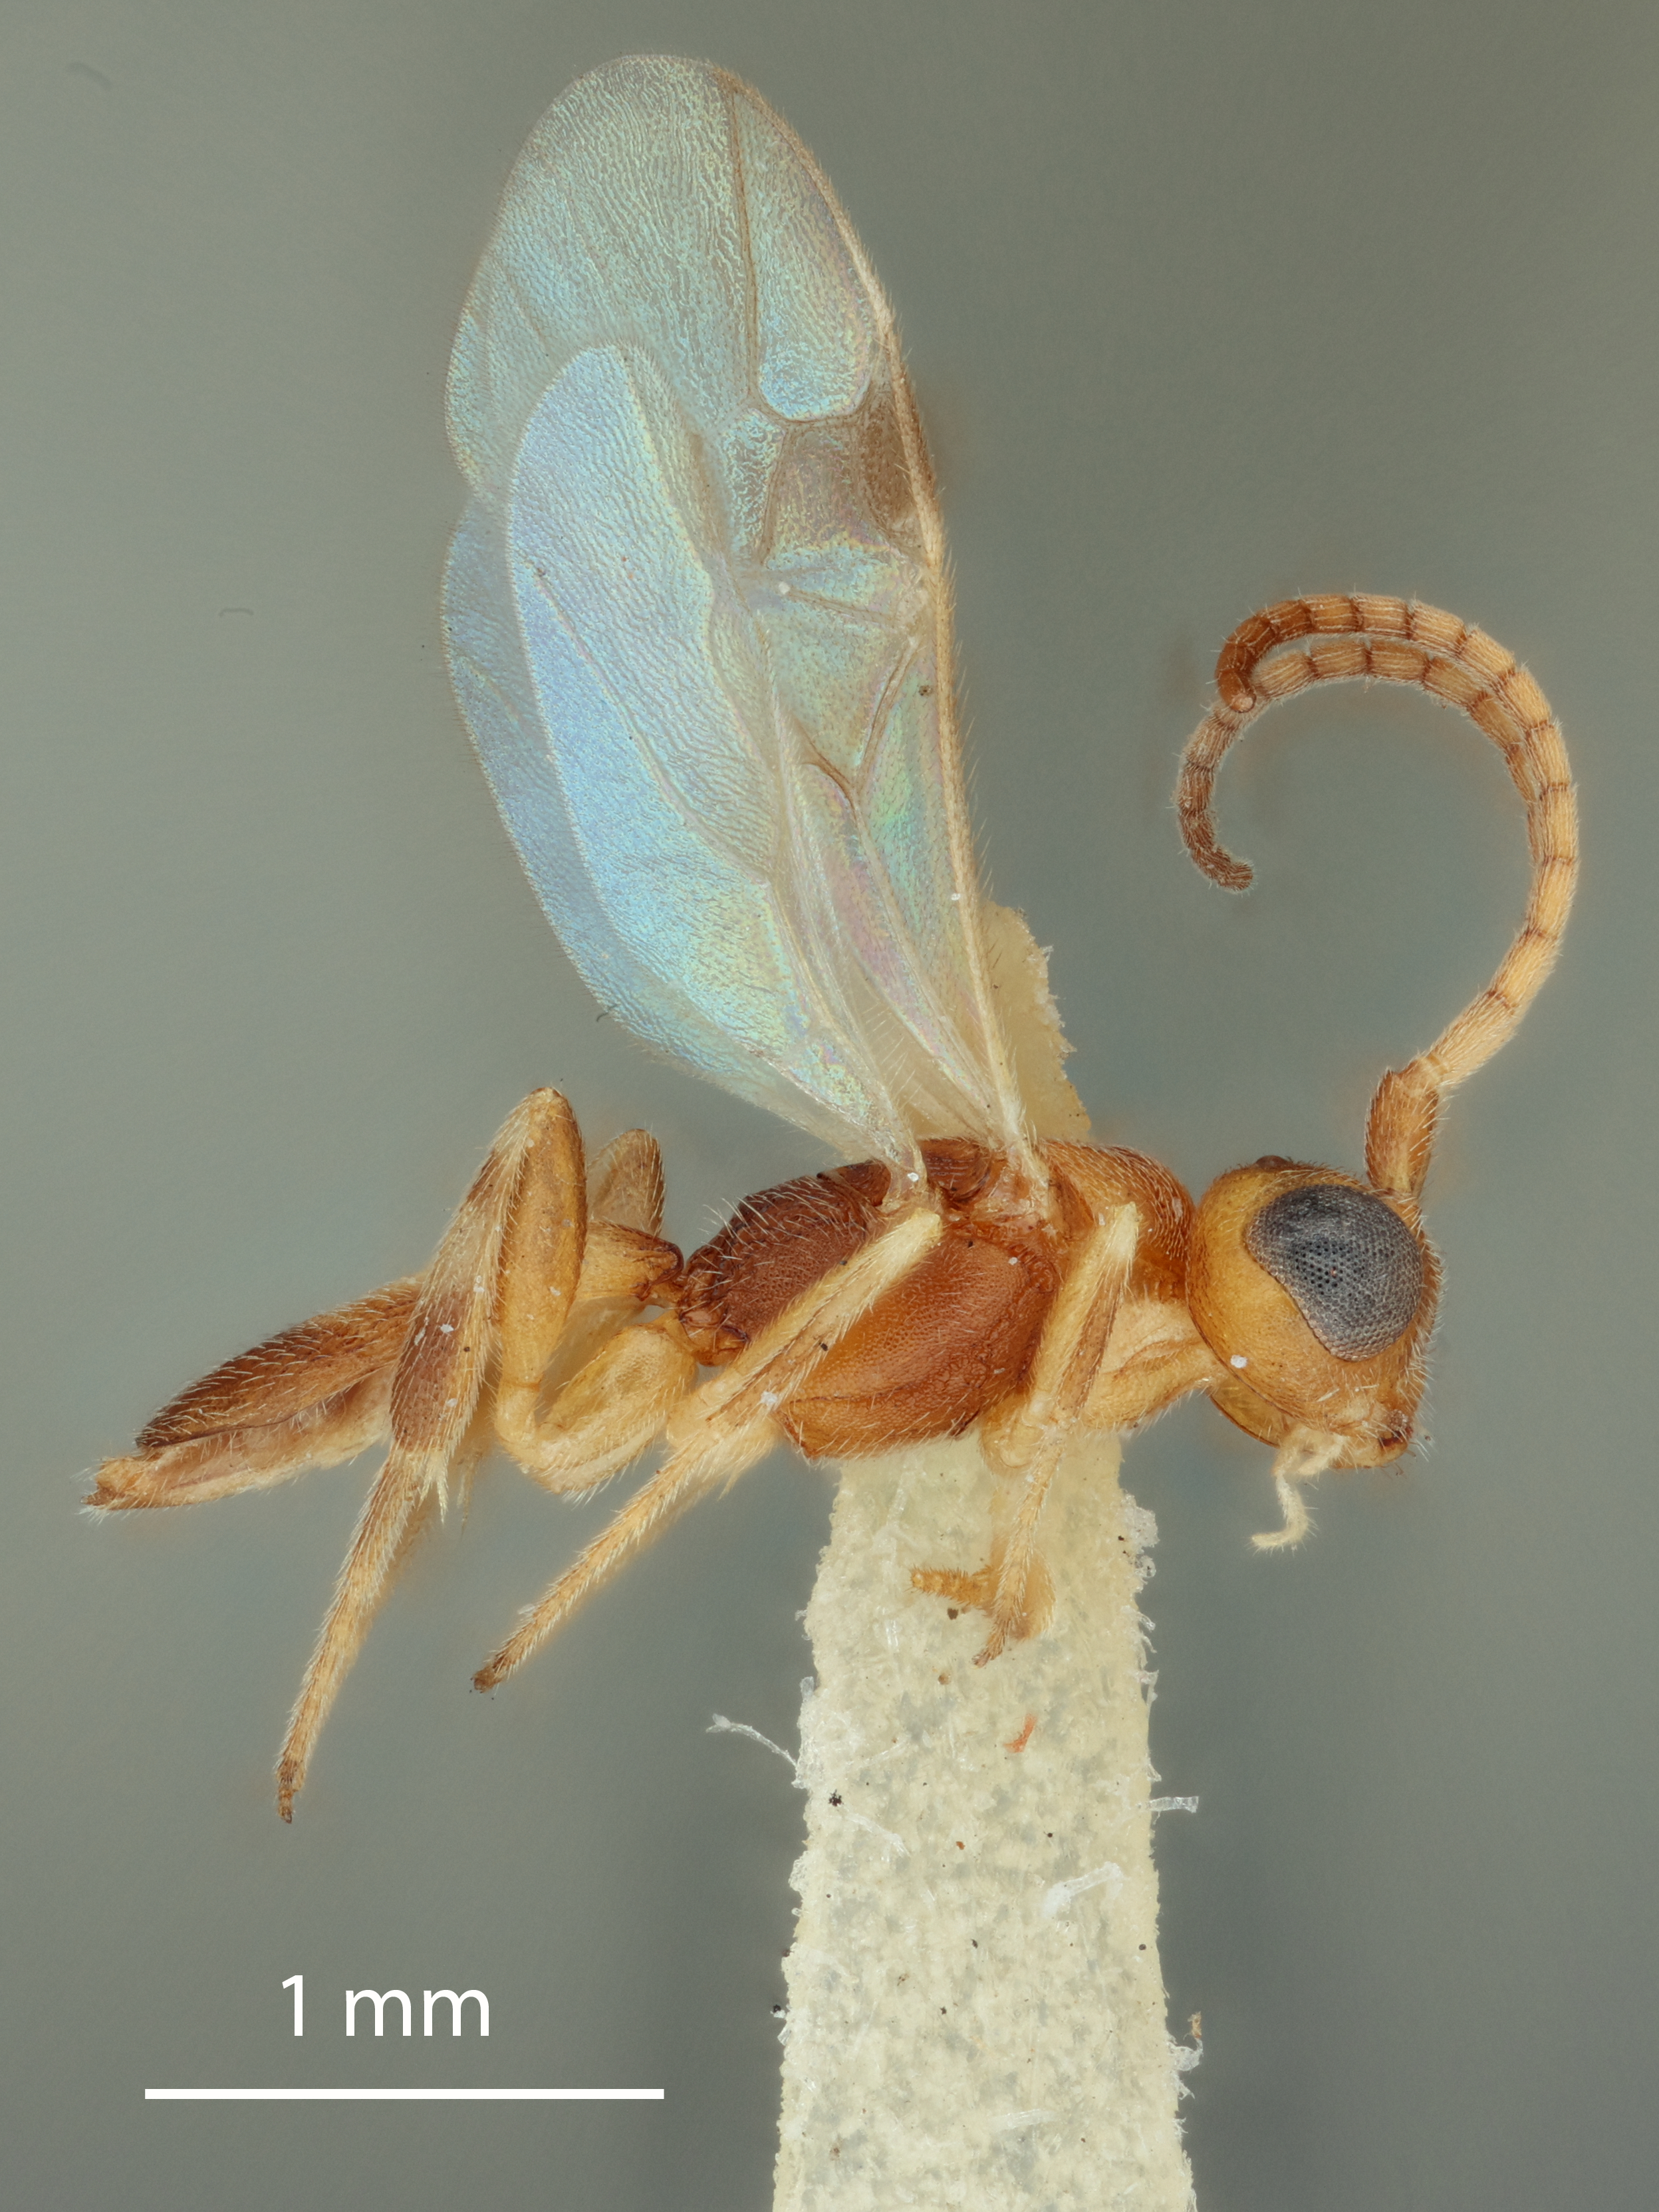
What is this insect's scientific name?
Phanerotoma rhyacioniae
